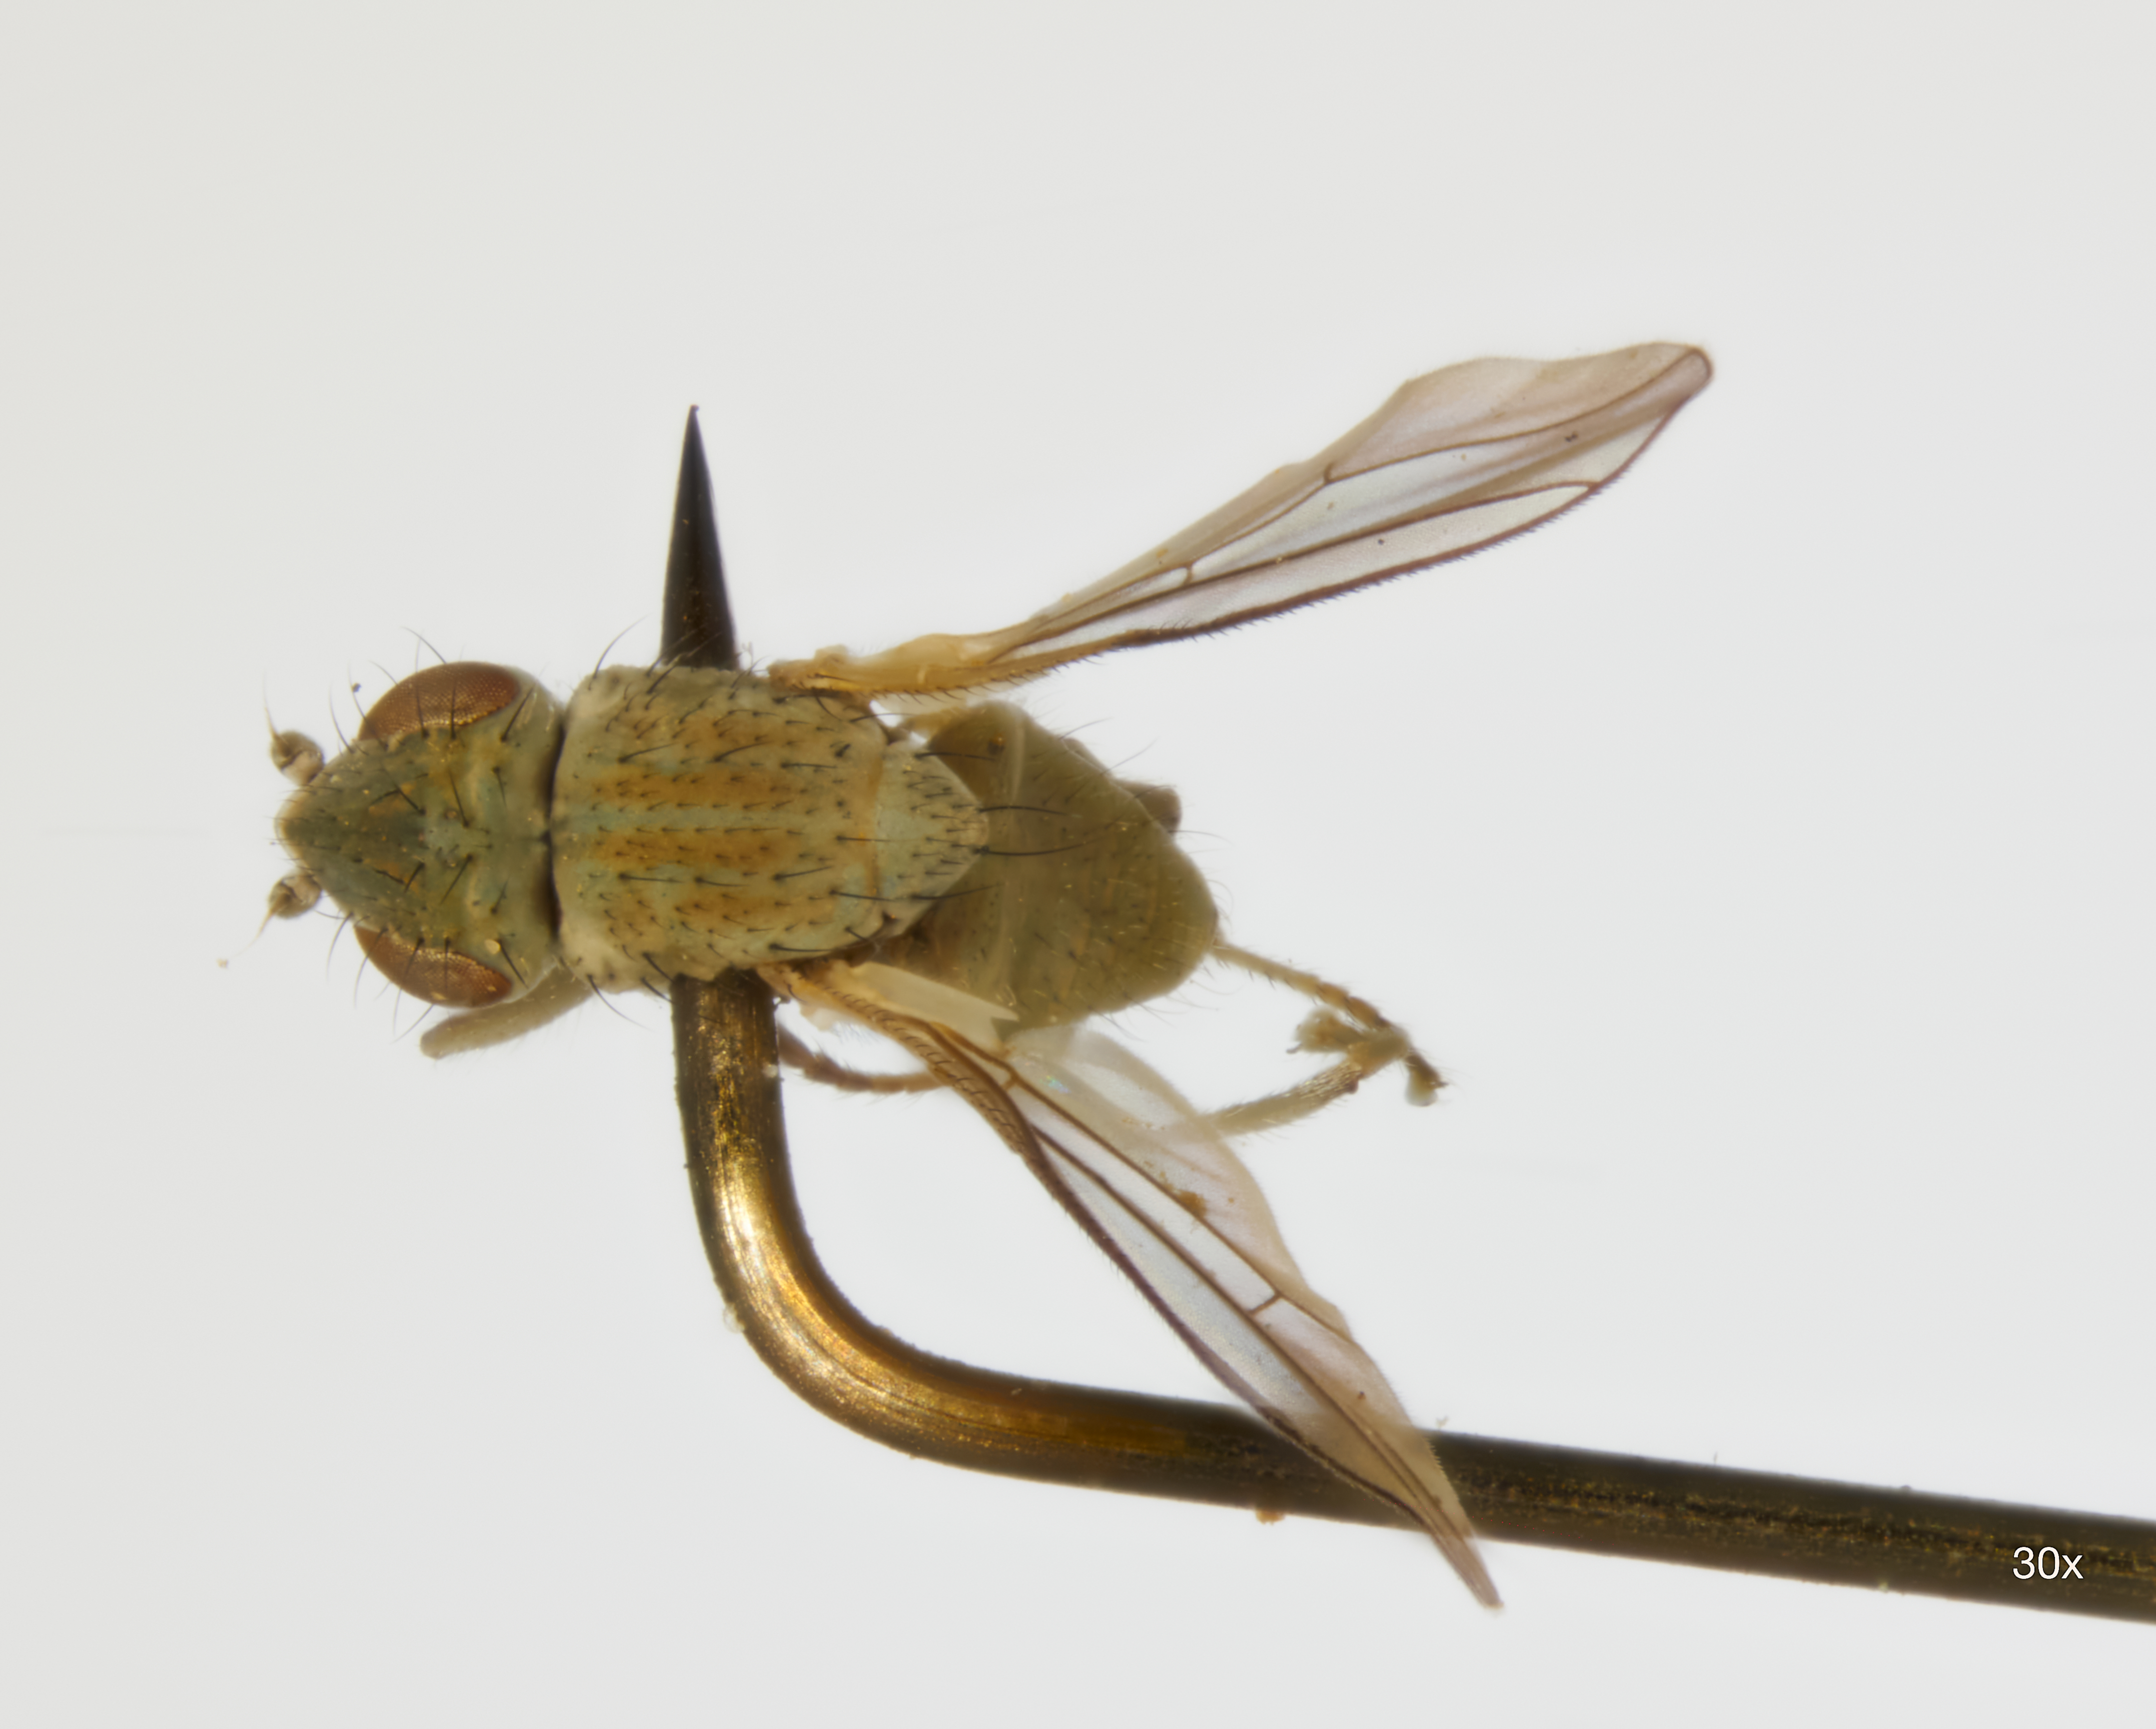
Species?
Canace glauca
